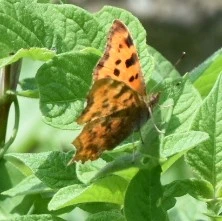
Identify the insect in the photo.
Polygonia c-album
